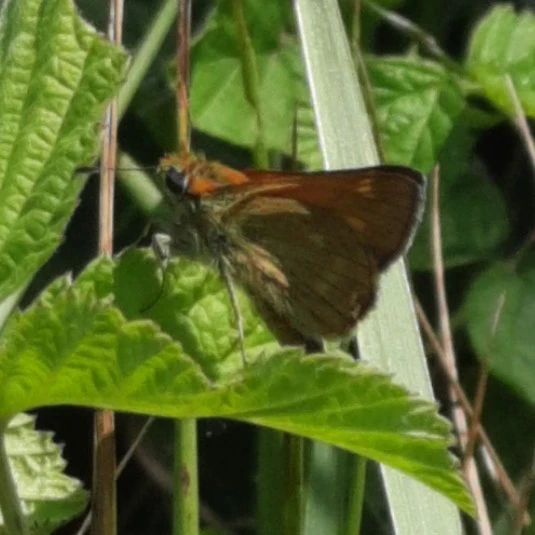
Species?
Ochlodes sylvanus (also Ochlodes venata)
